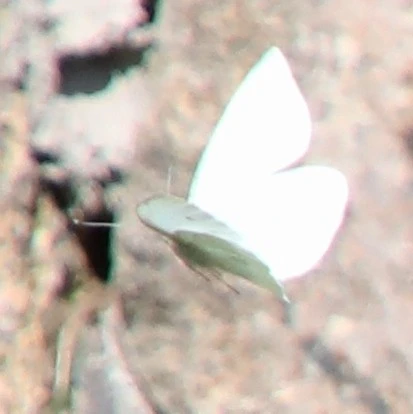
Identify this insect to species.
Pieris rapae
